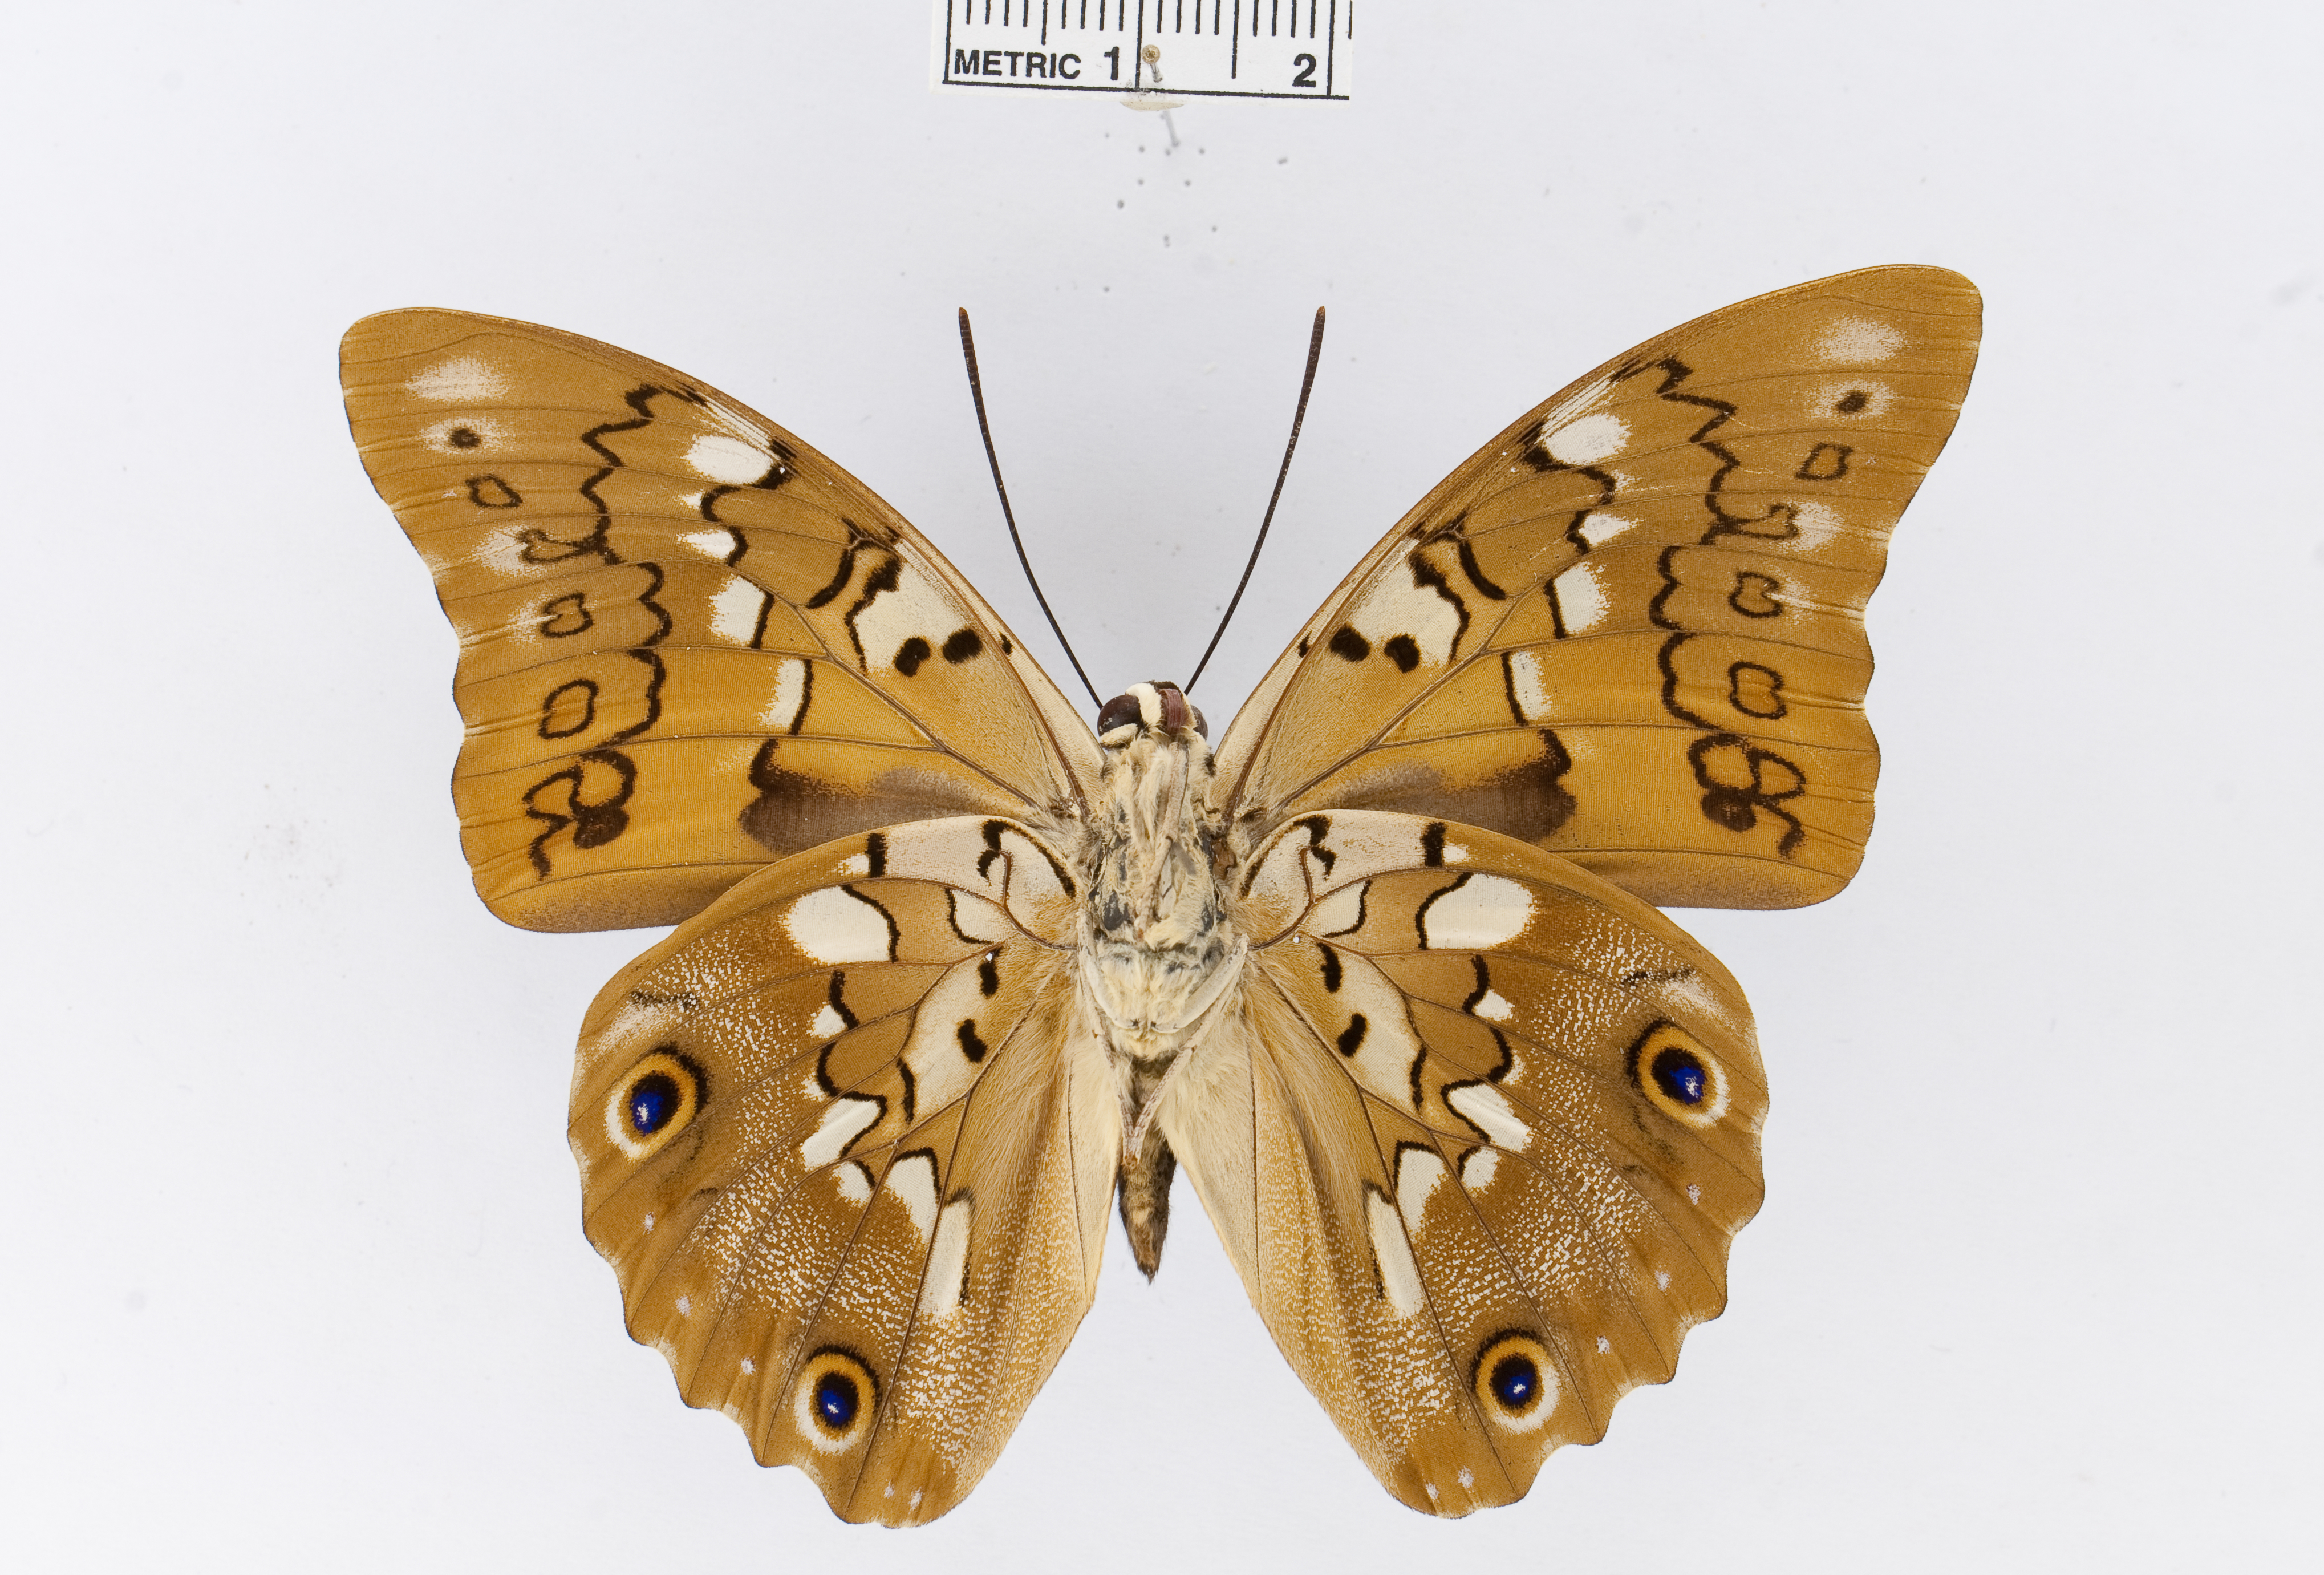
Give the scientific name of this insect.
Prepona pylene
